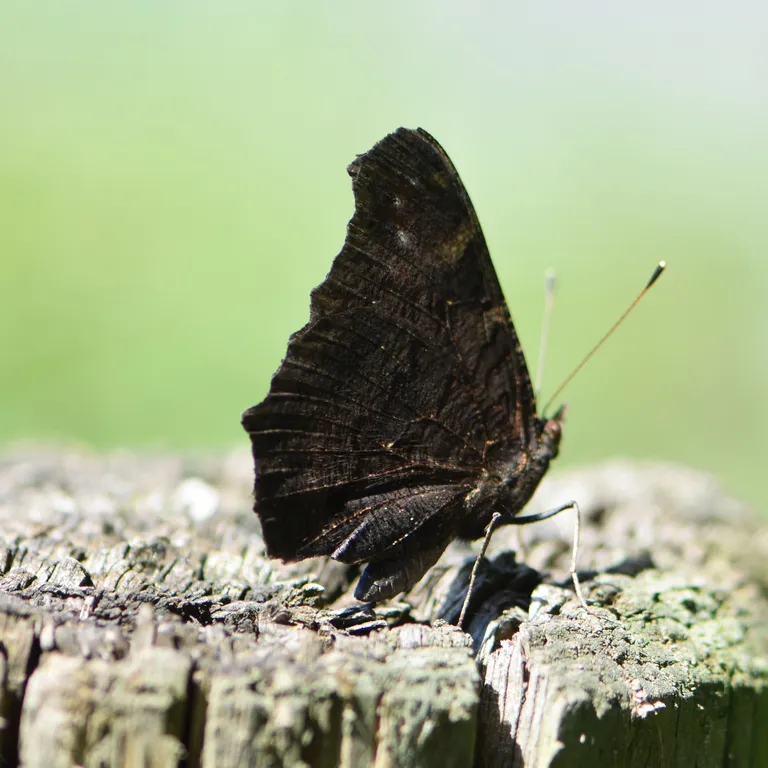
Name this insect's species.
Aglais io
